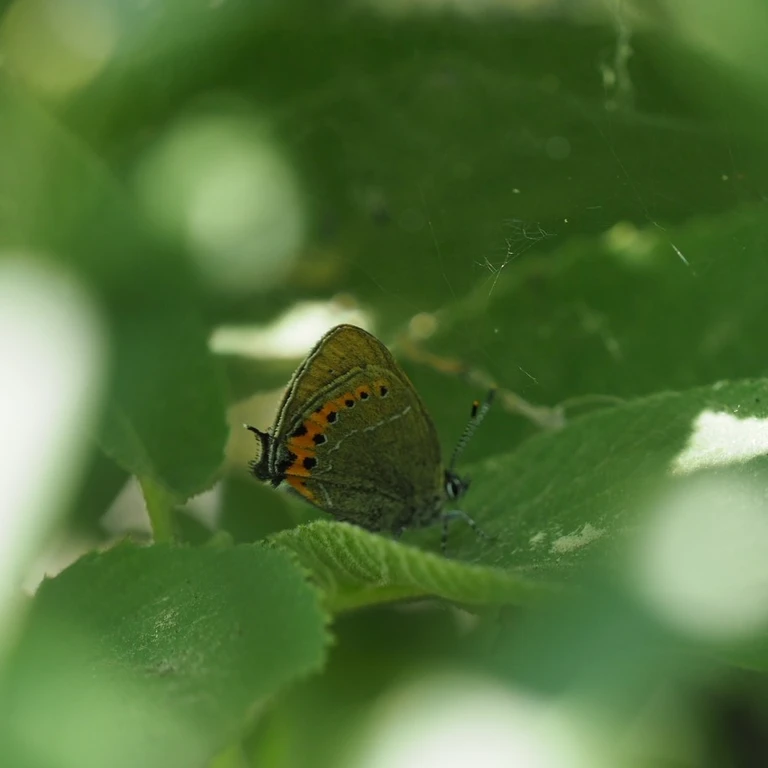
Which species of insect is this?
Satyrium pruni (also Fixsenia pruni)
